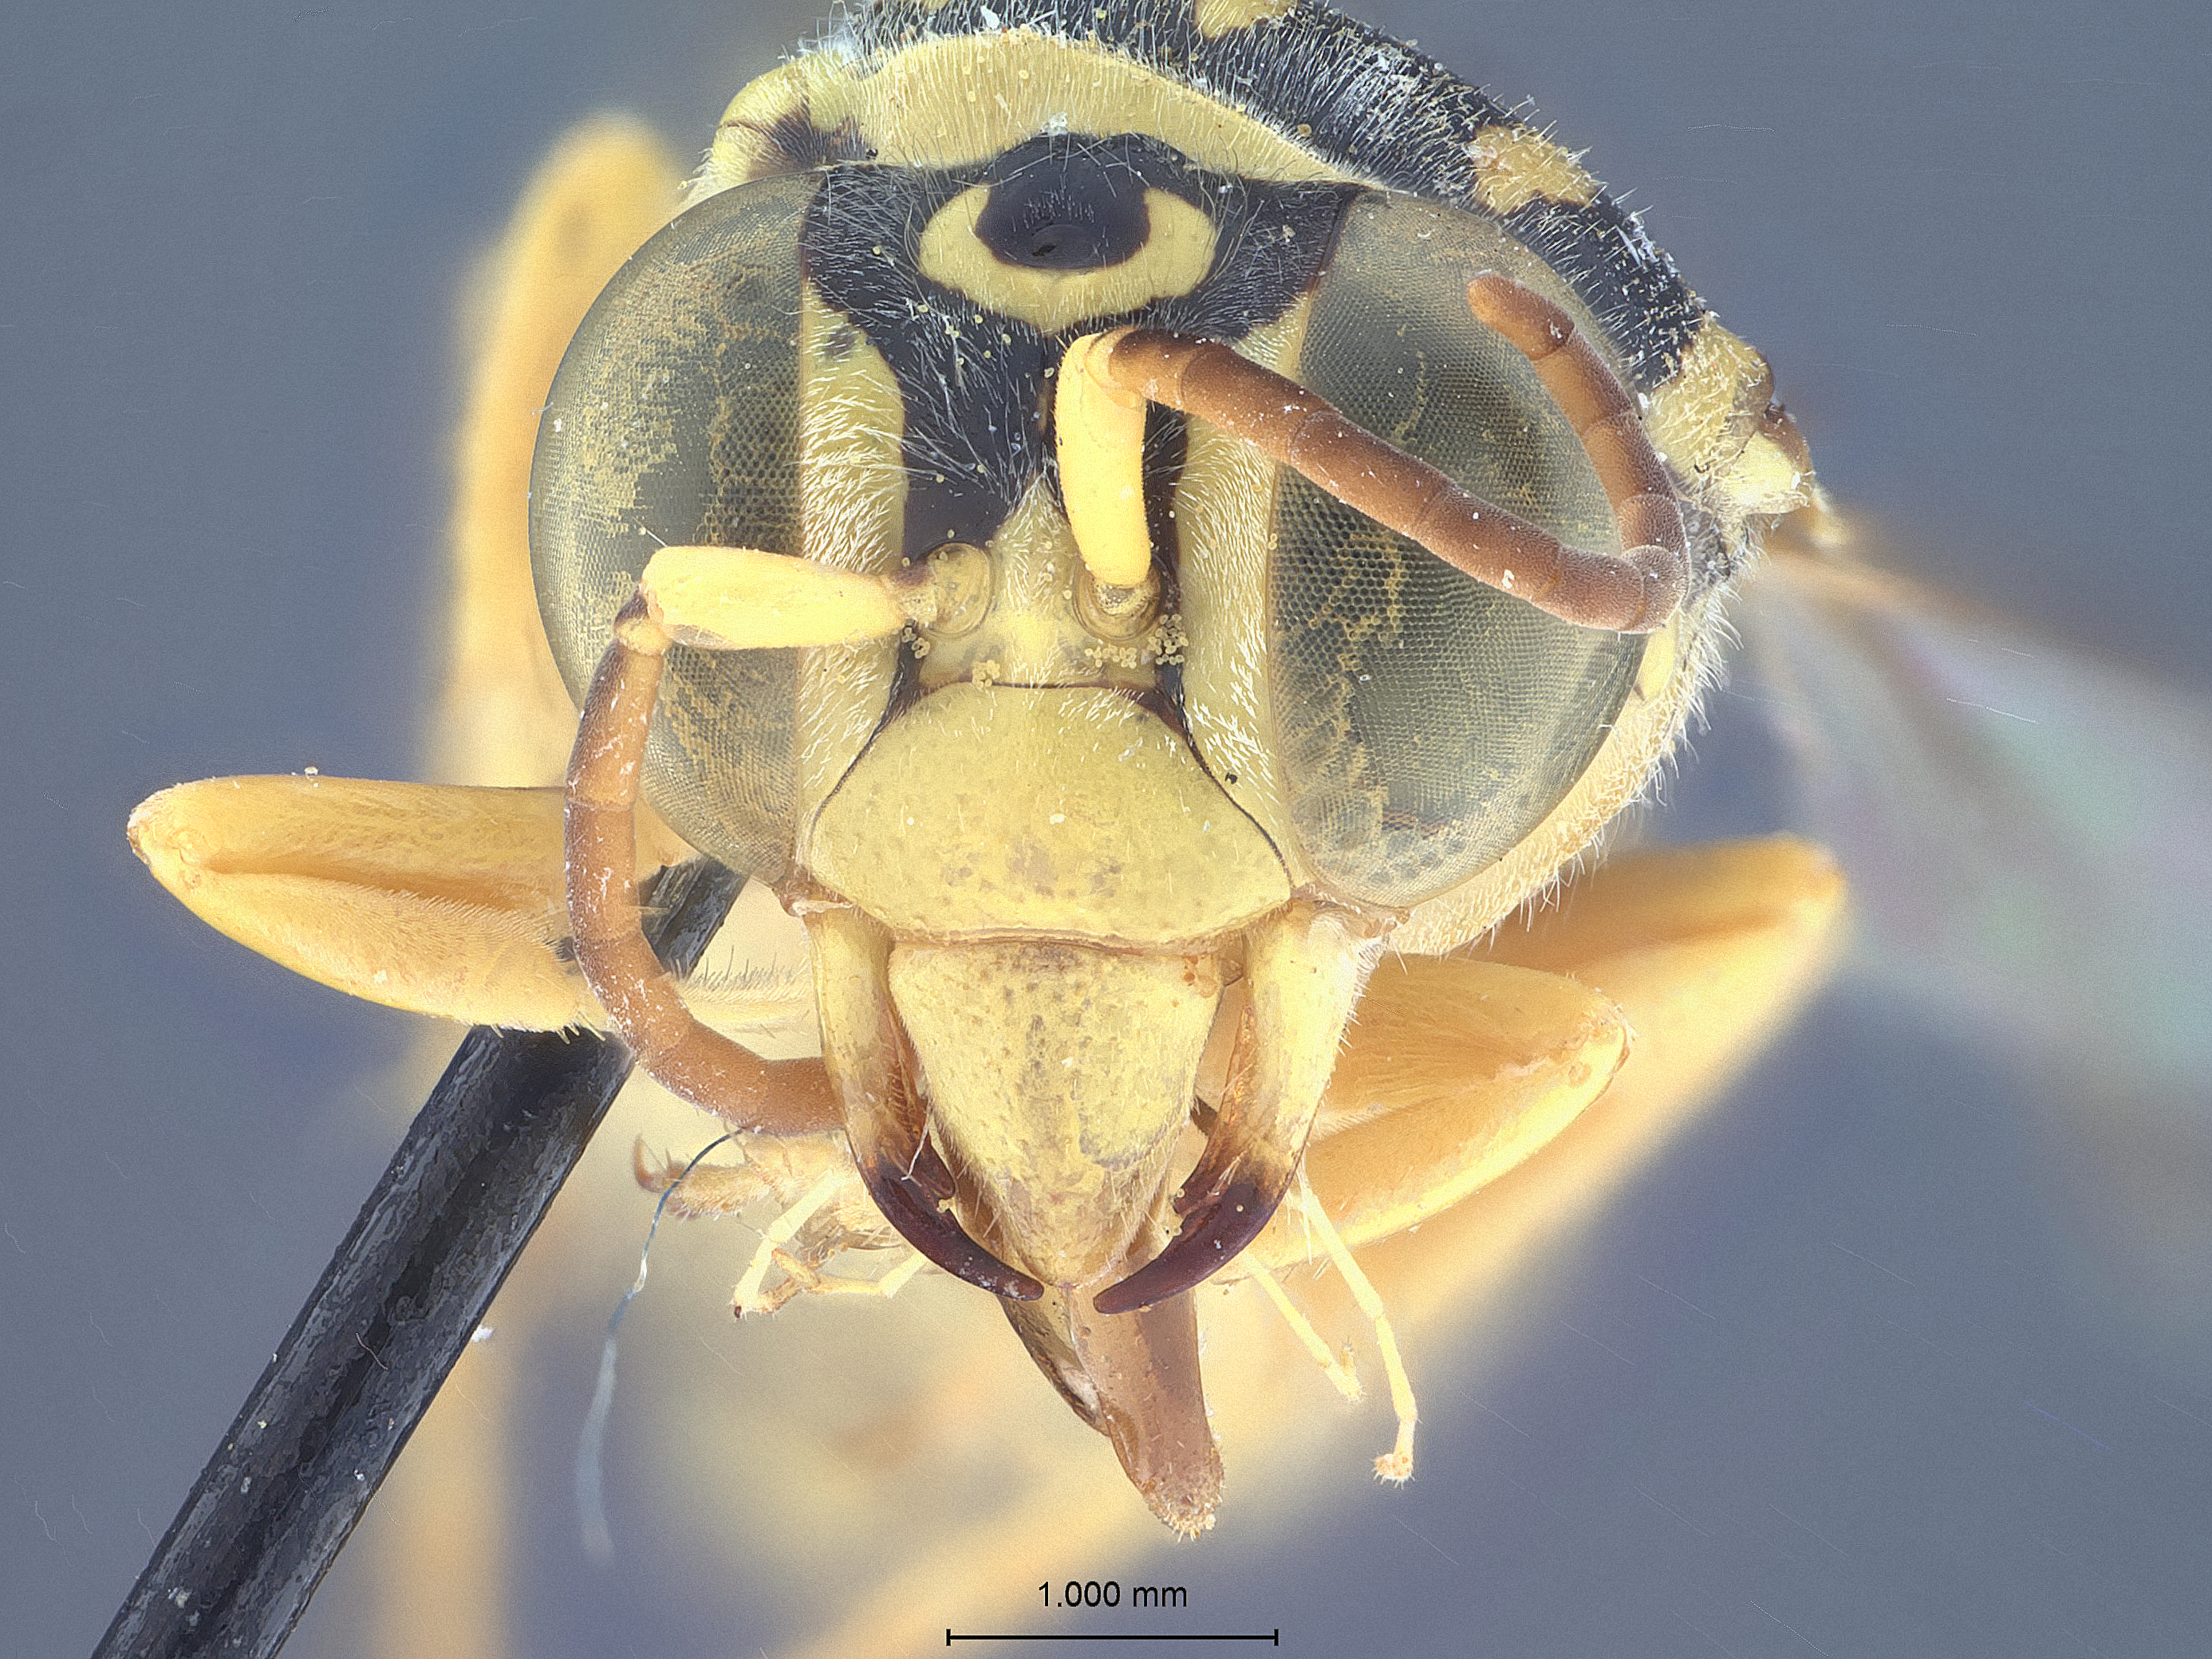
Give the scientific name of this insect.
Microstictia nova
